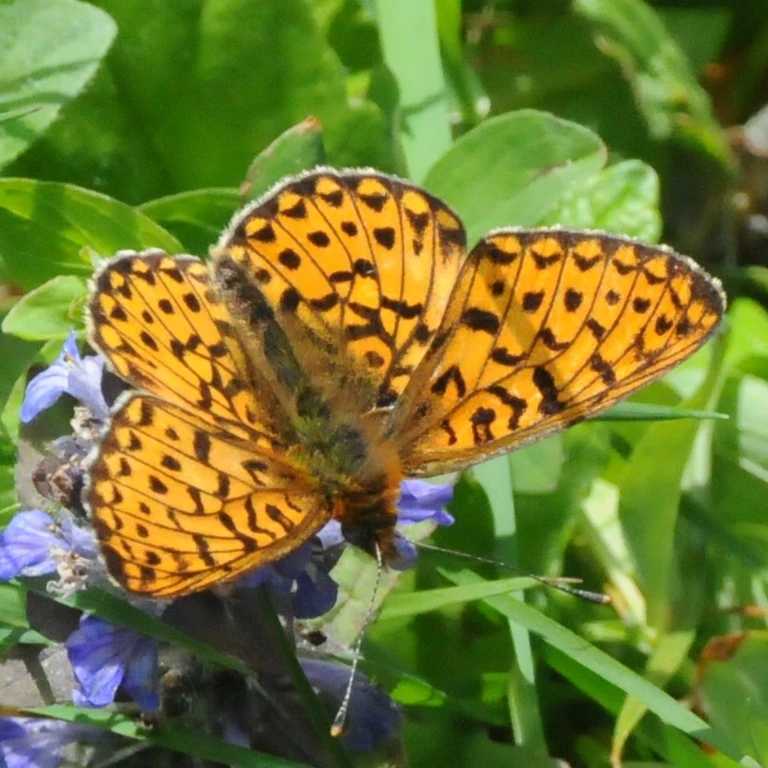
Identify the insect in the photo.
Boloria euphrosyne (also Clossiana euphrosyne)
